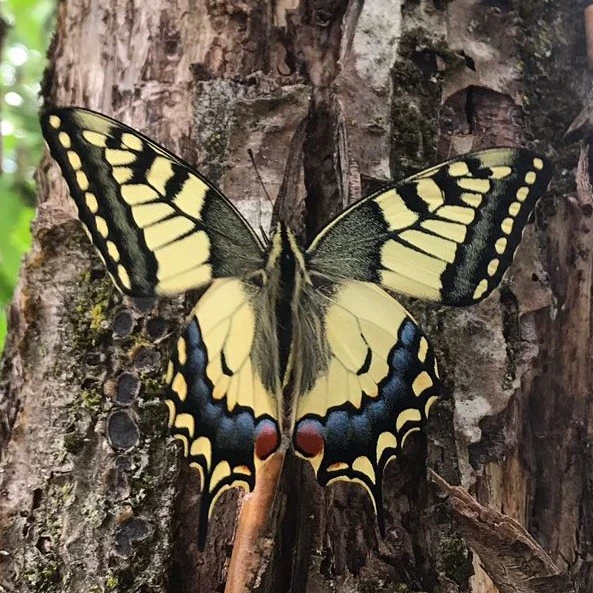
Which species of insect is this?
Papilio machaon
